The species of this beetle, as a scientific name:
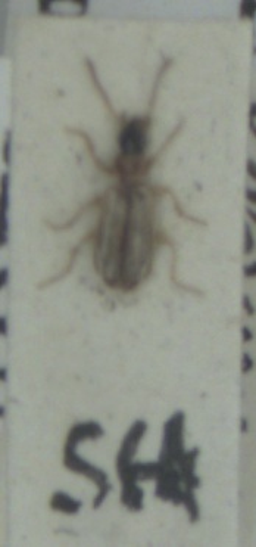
Philorhizus melanocephalus
